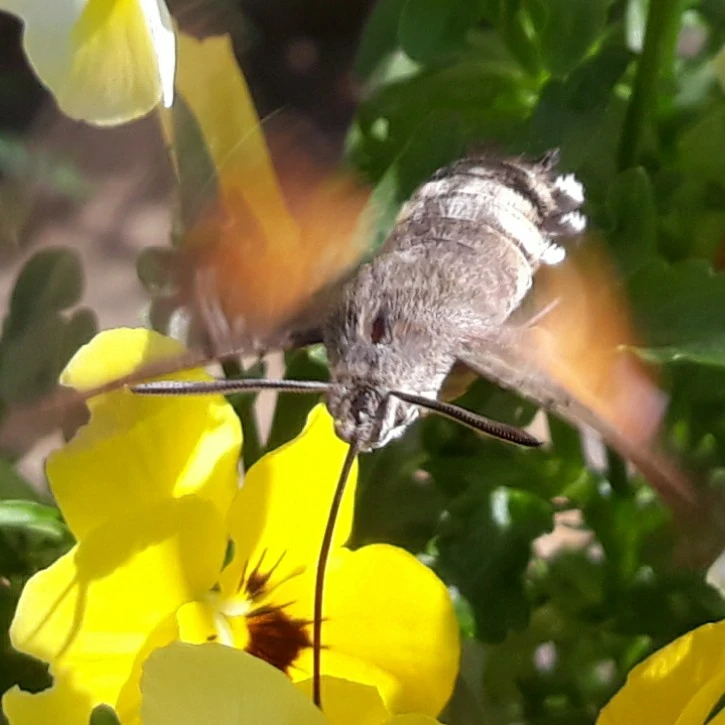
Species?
Macroglossum stellatarum
